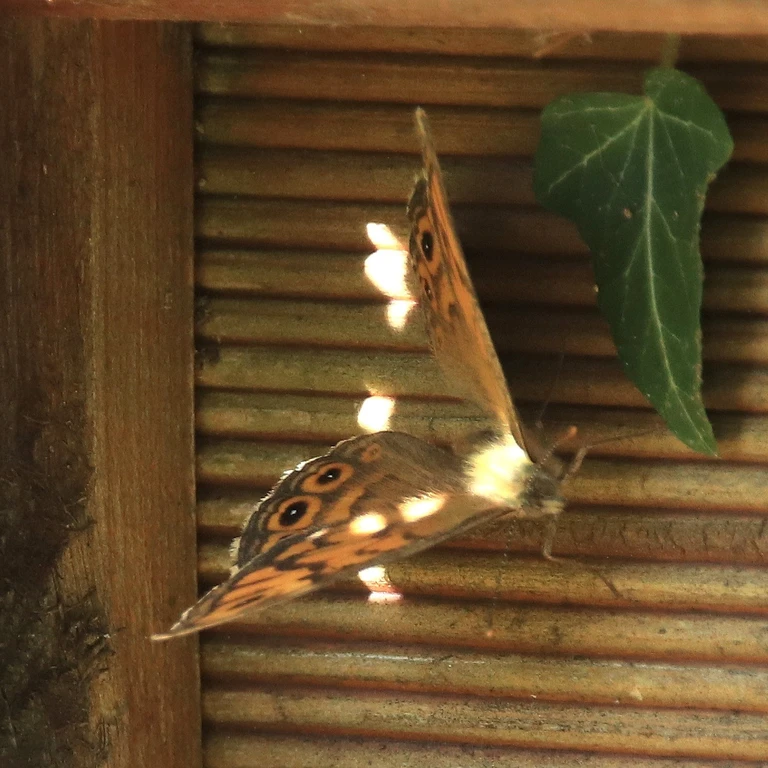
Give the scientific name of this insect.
Lasiommata megera (also Pararge megera)
